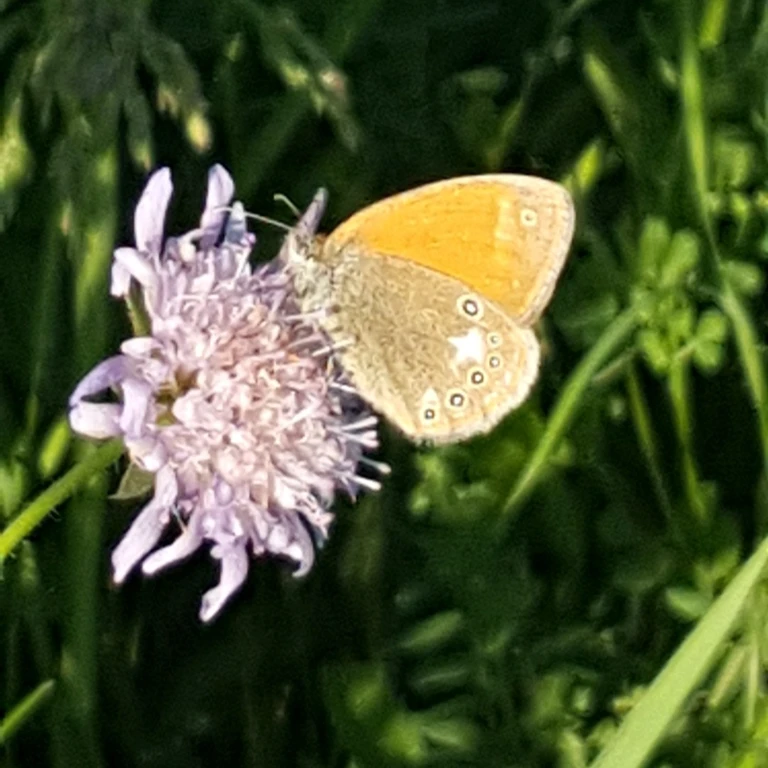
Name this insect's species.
Coenonympha glycerion (also Coenonympha iphis)
